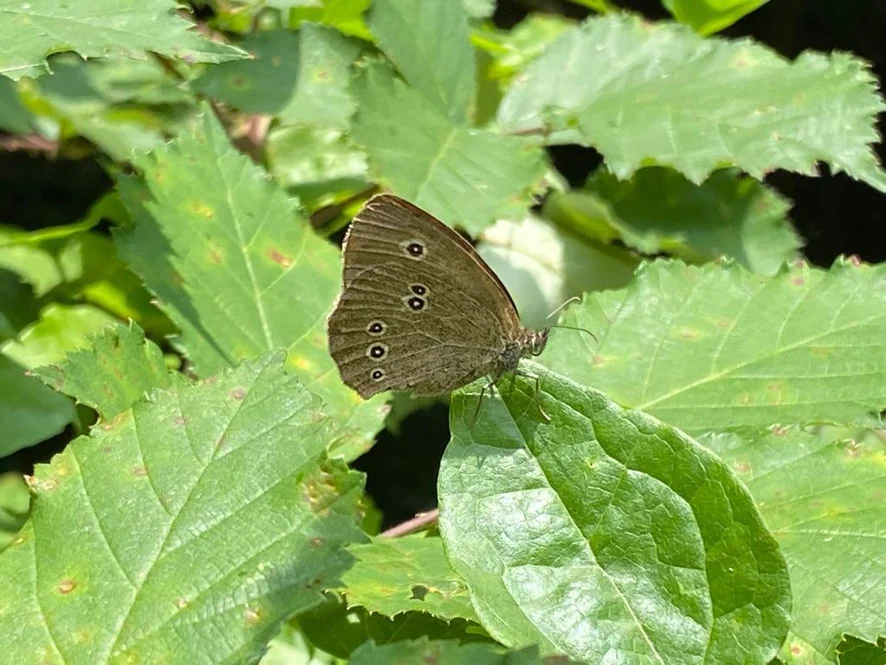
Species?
Aphantopus hyperantus
